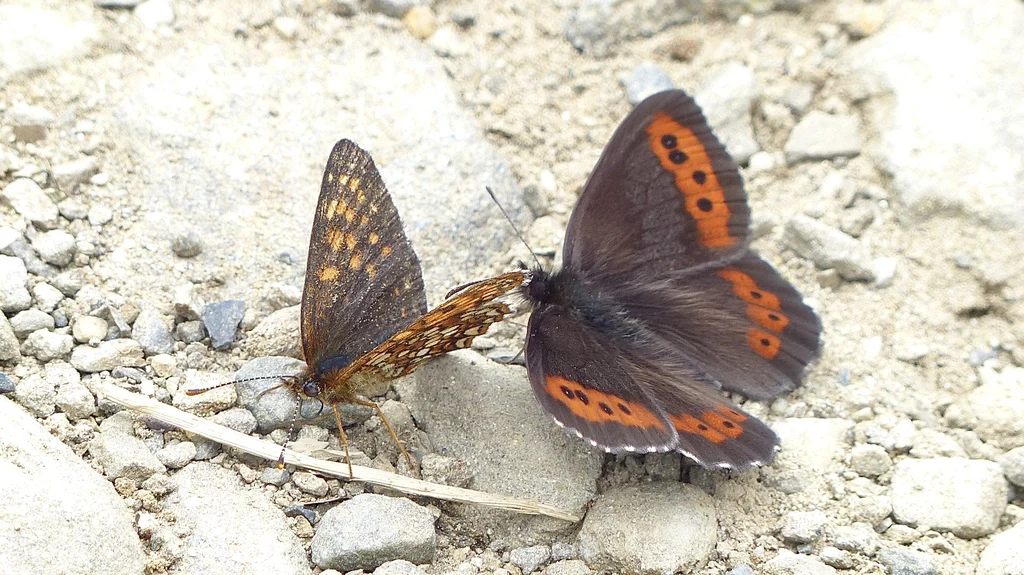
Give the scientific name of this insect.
Erebia ligea
